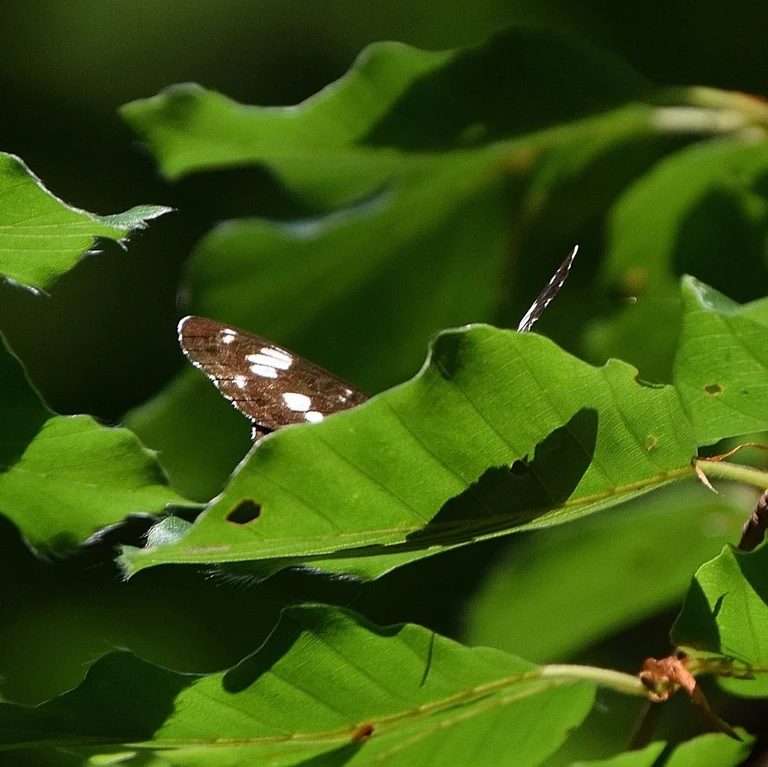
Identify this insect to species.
Limenitis camilla (also Ladoga camilla)
